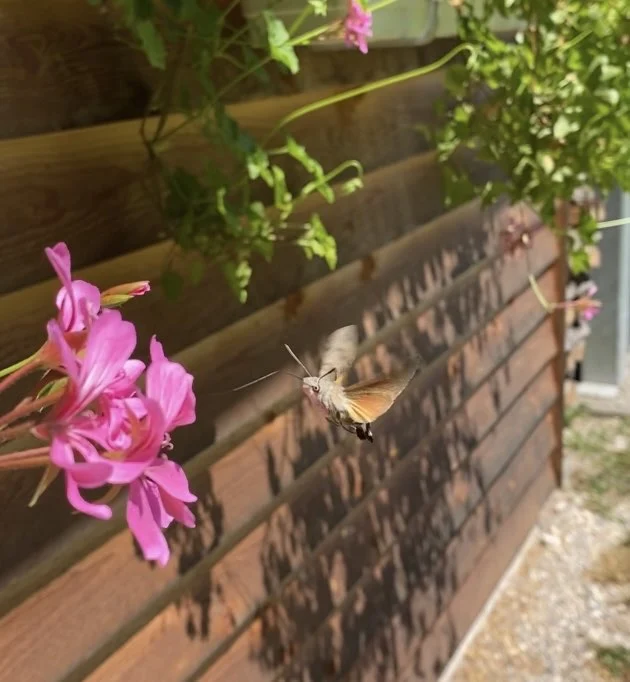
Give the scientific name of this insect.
Macroglossum stellatarum
